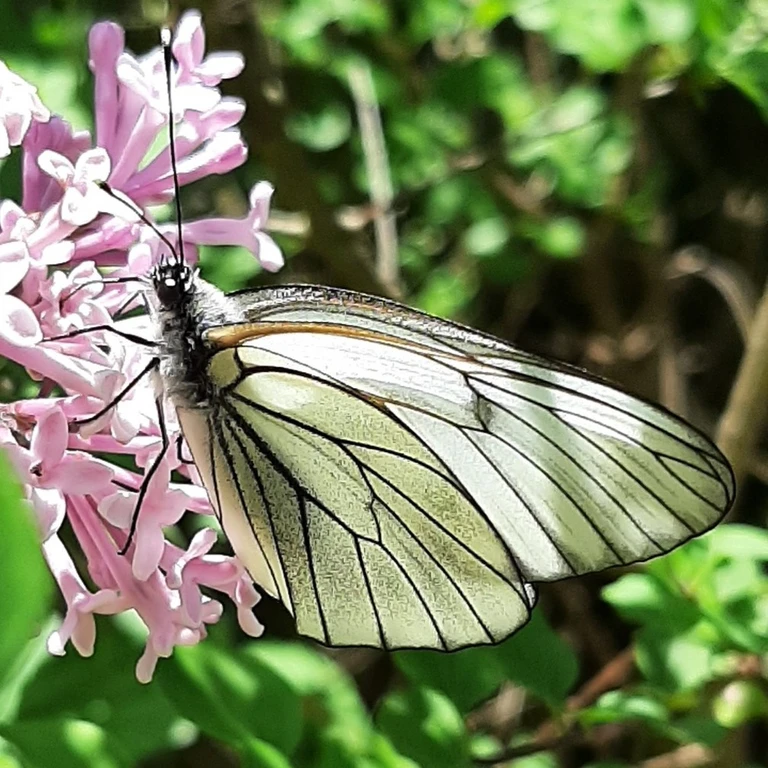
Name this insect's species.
Aporia crataegi
